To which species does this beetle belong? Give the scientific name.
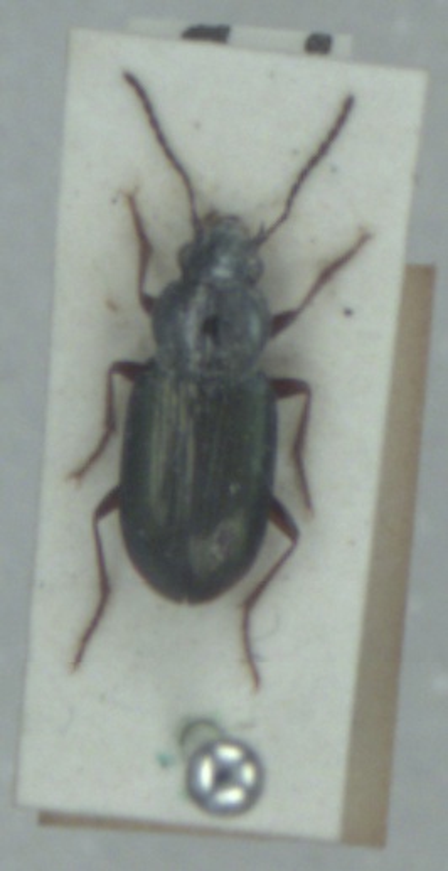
Pogonus chalceus
